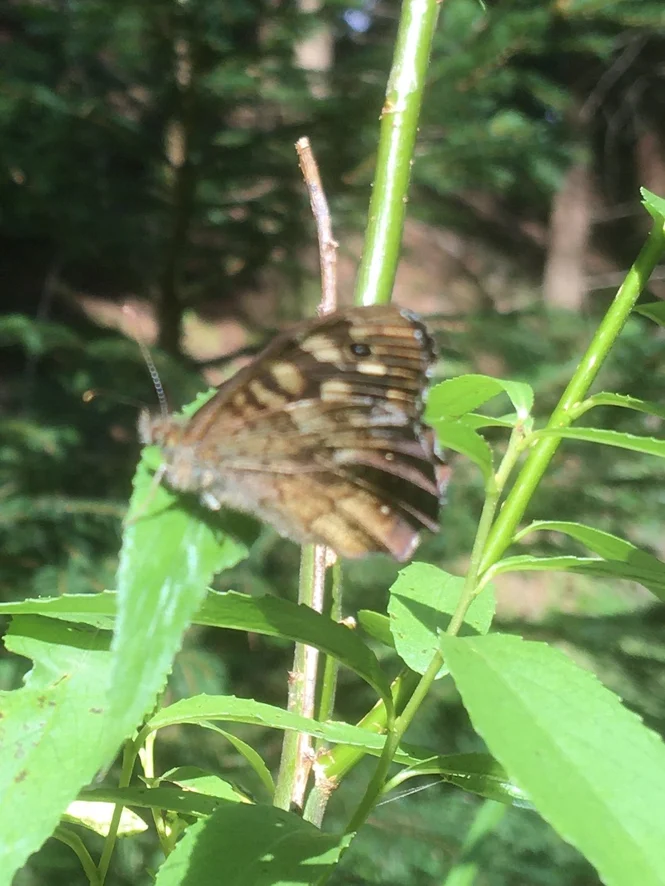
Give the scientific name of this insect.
Pararge aegeria
